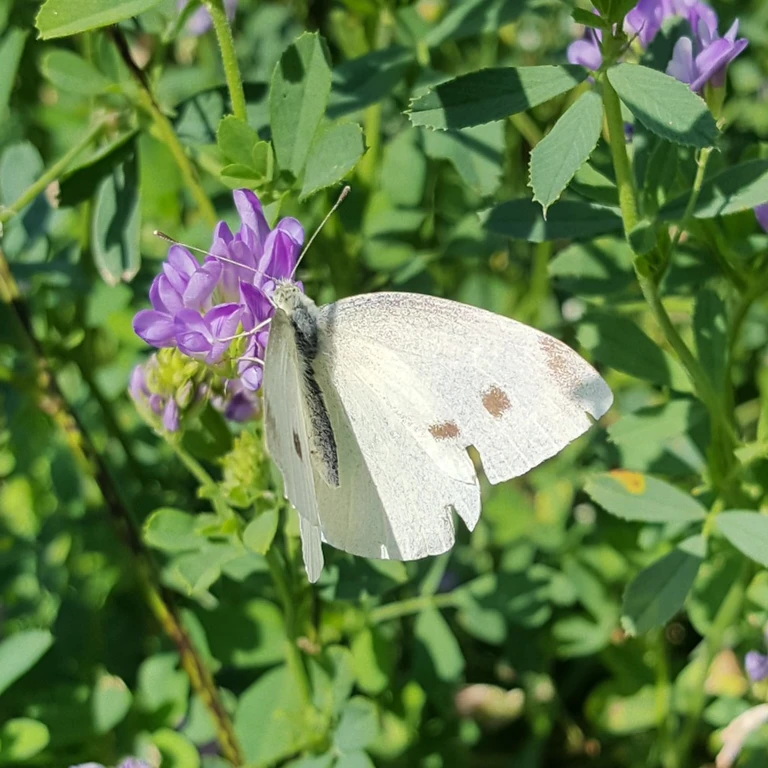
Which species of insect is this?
Pieris rapae
